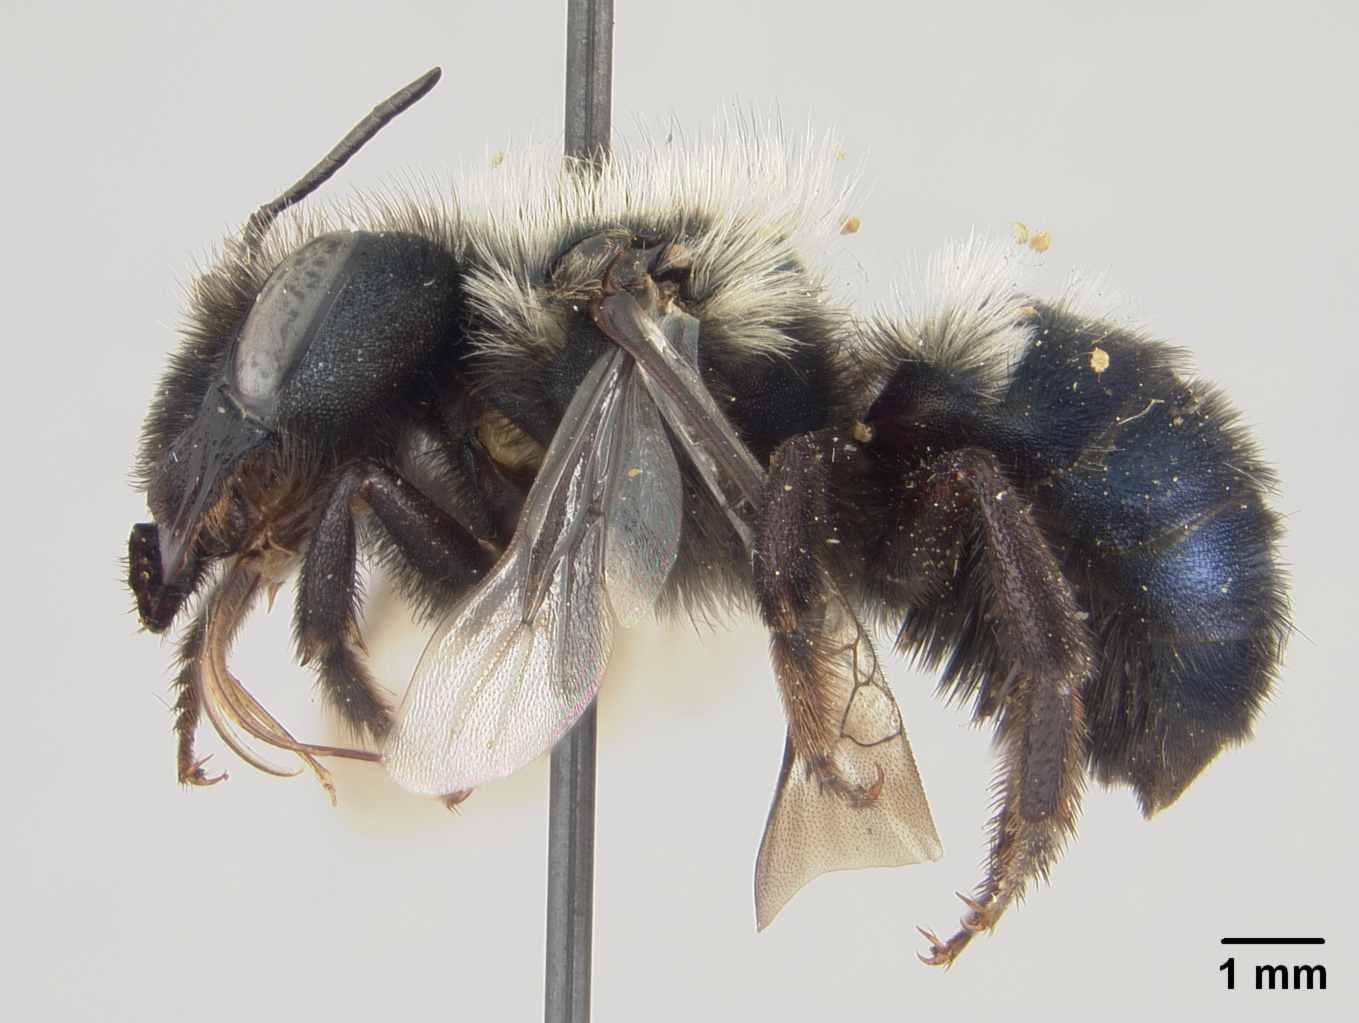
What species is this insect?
Osmia leonis
